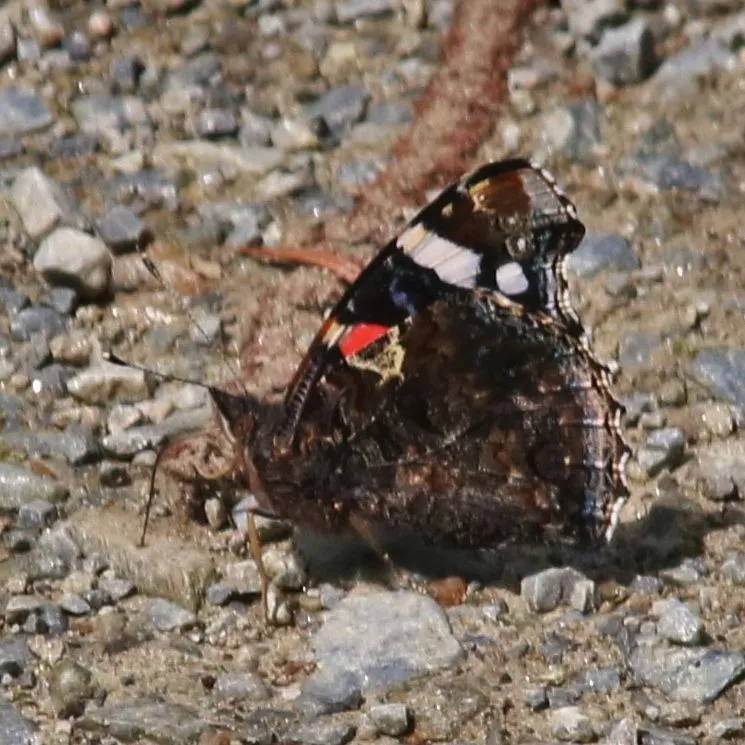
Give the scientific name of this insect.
Vanessa atalanta
